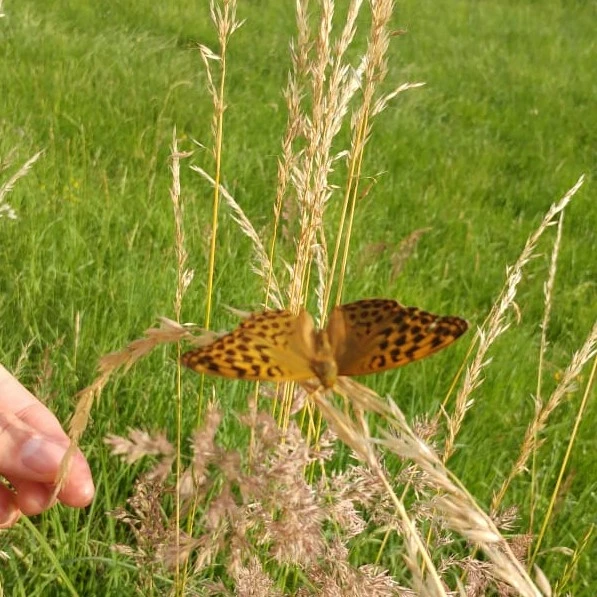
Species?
Argynnis paphia
